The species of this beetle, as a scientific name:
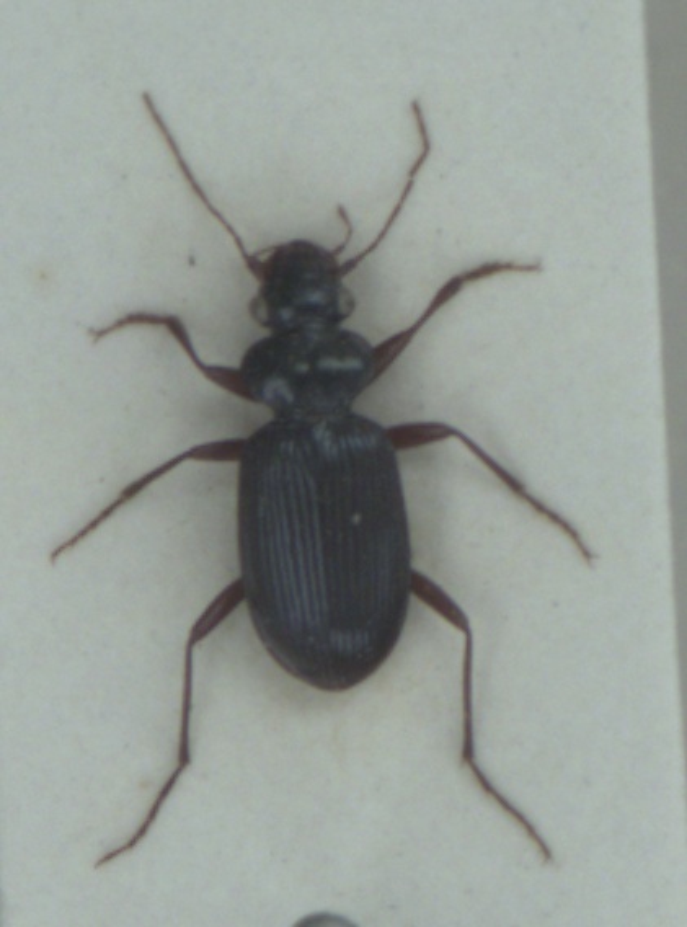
Leistus fulvibarbis
